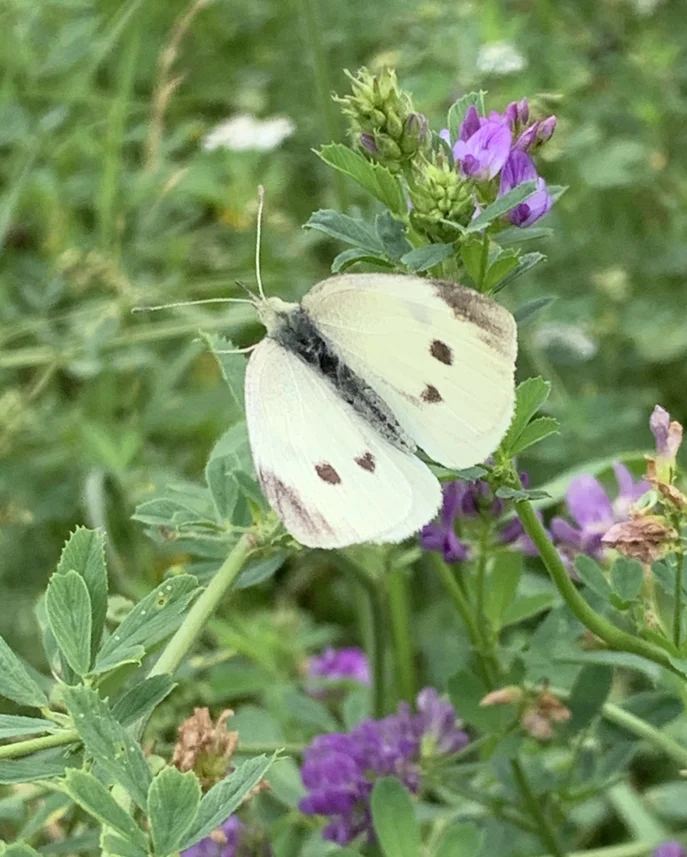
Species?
Pieris rapae
